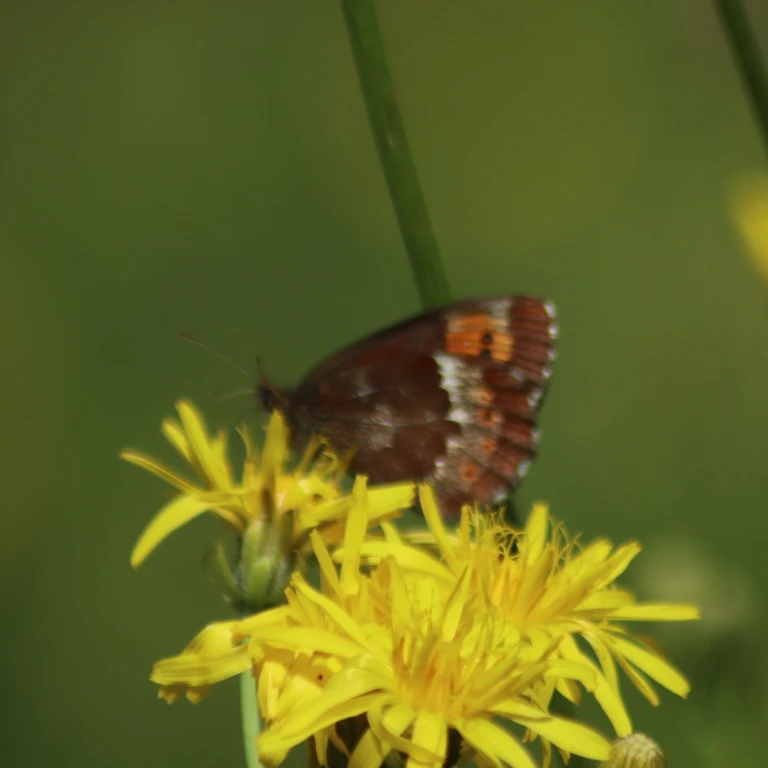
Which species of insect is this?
Erebia ligea
